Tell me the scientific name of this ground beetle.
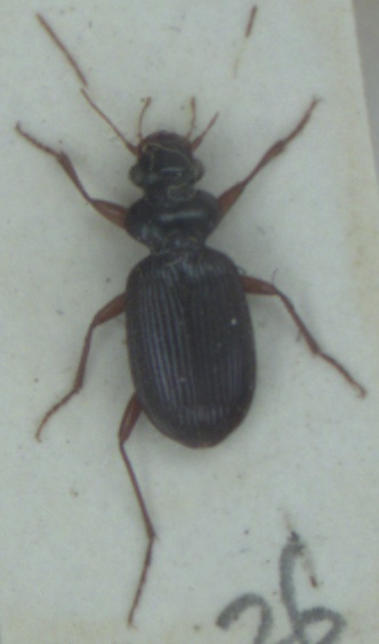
Leistus fulvibarbis
